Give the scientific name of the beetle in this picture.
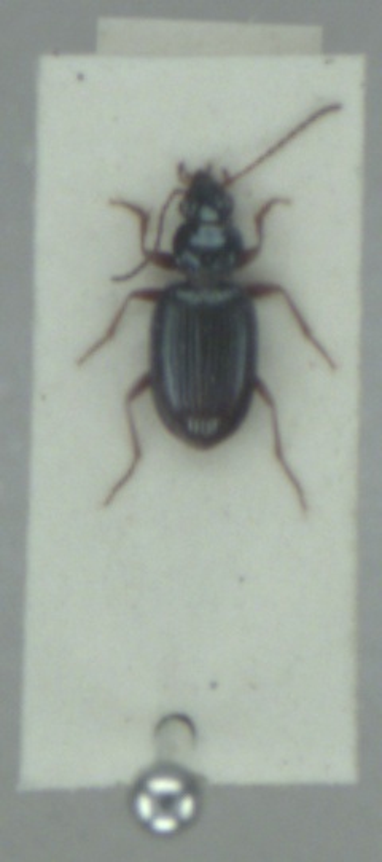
Bembidion deletum
